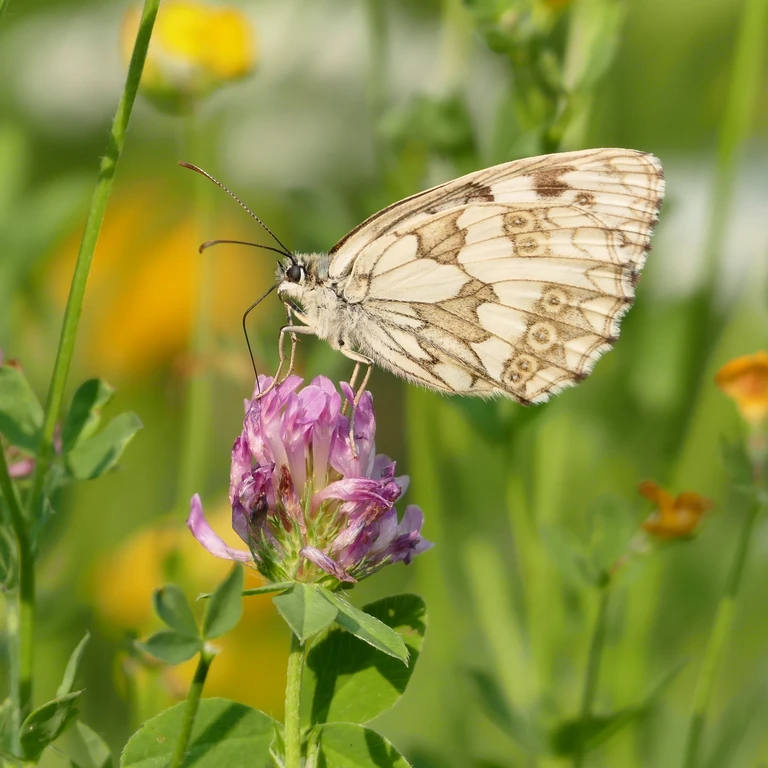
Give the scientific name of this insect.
Melanargia galathea
